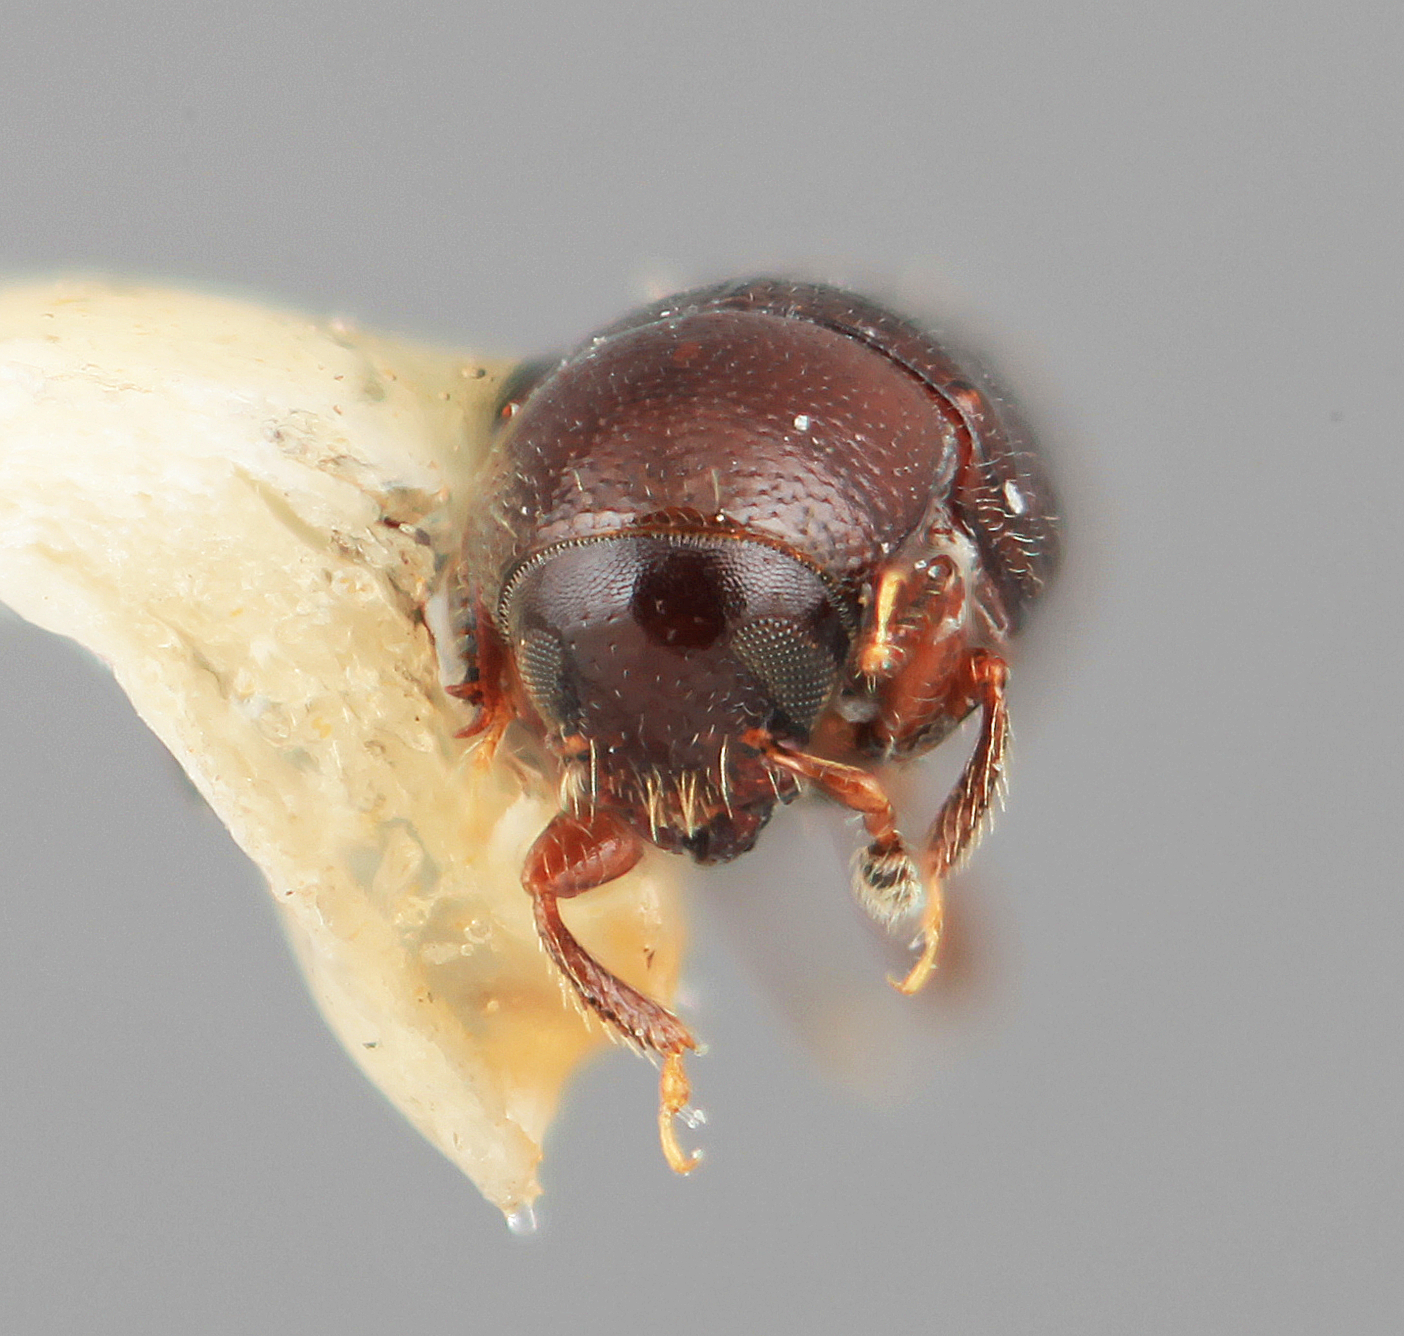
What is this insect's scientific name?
Scolytodes venustulus
